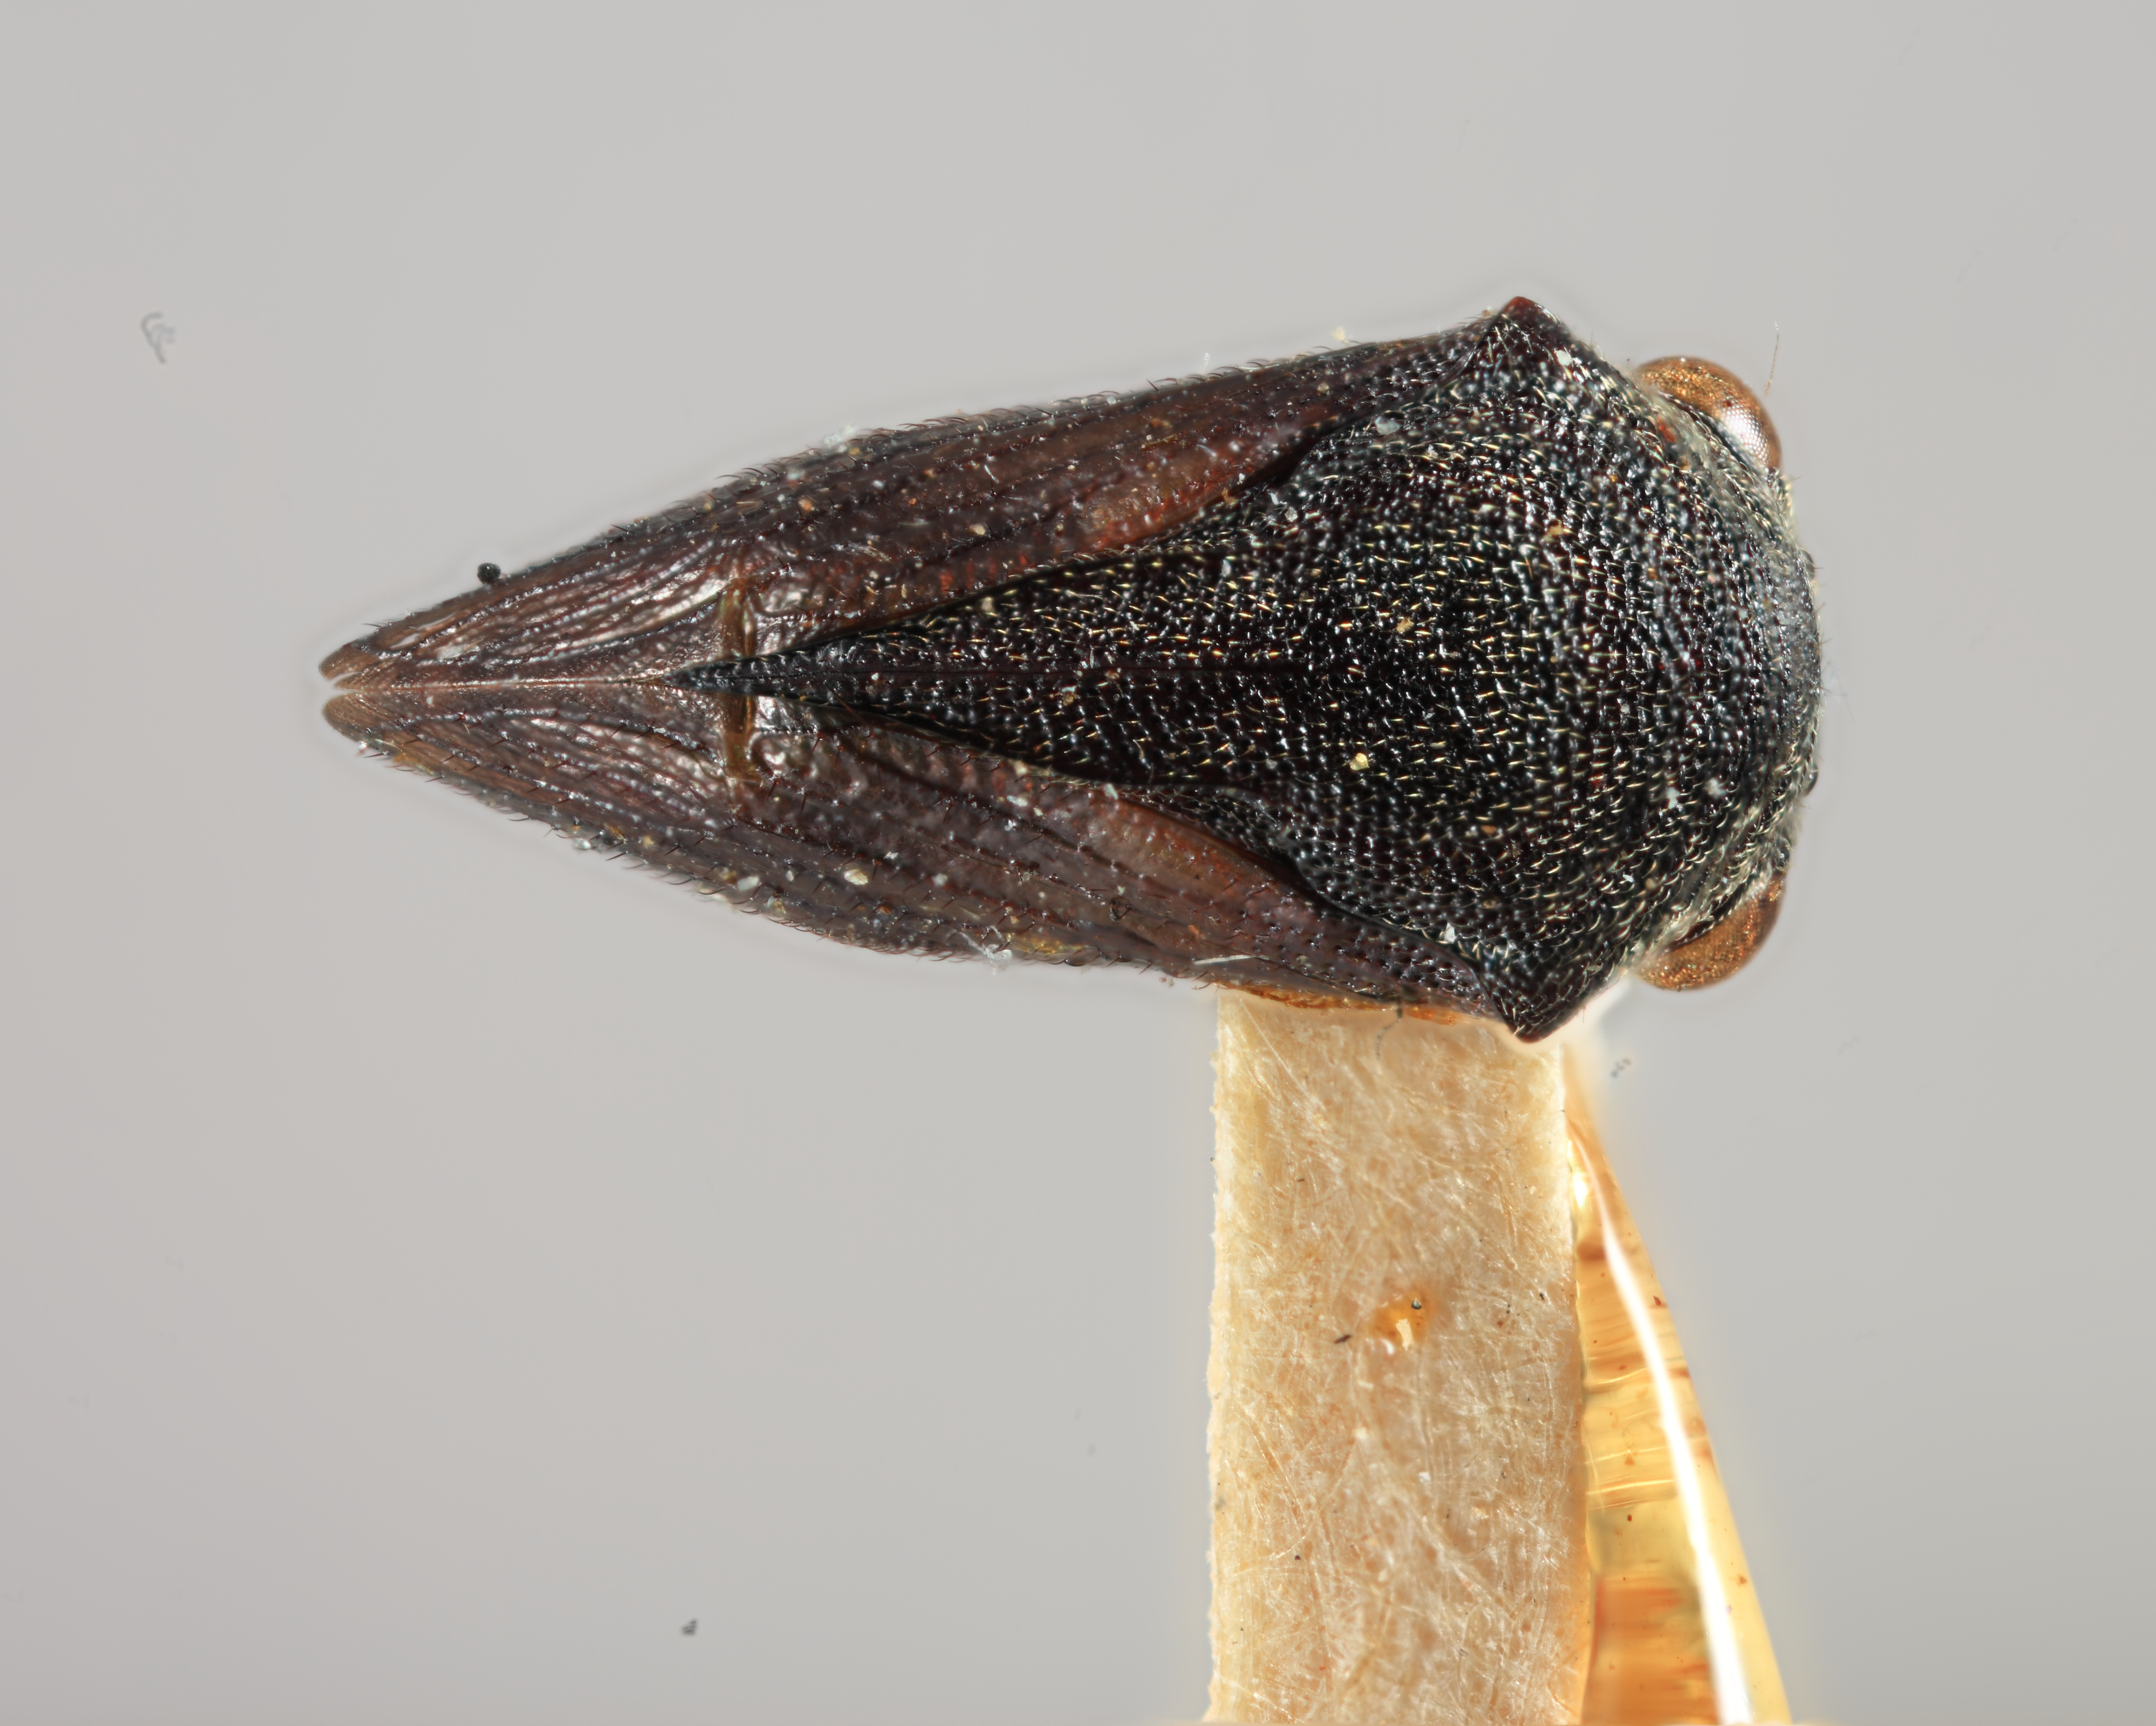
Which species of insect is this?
Gargara nigra
